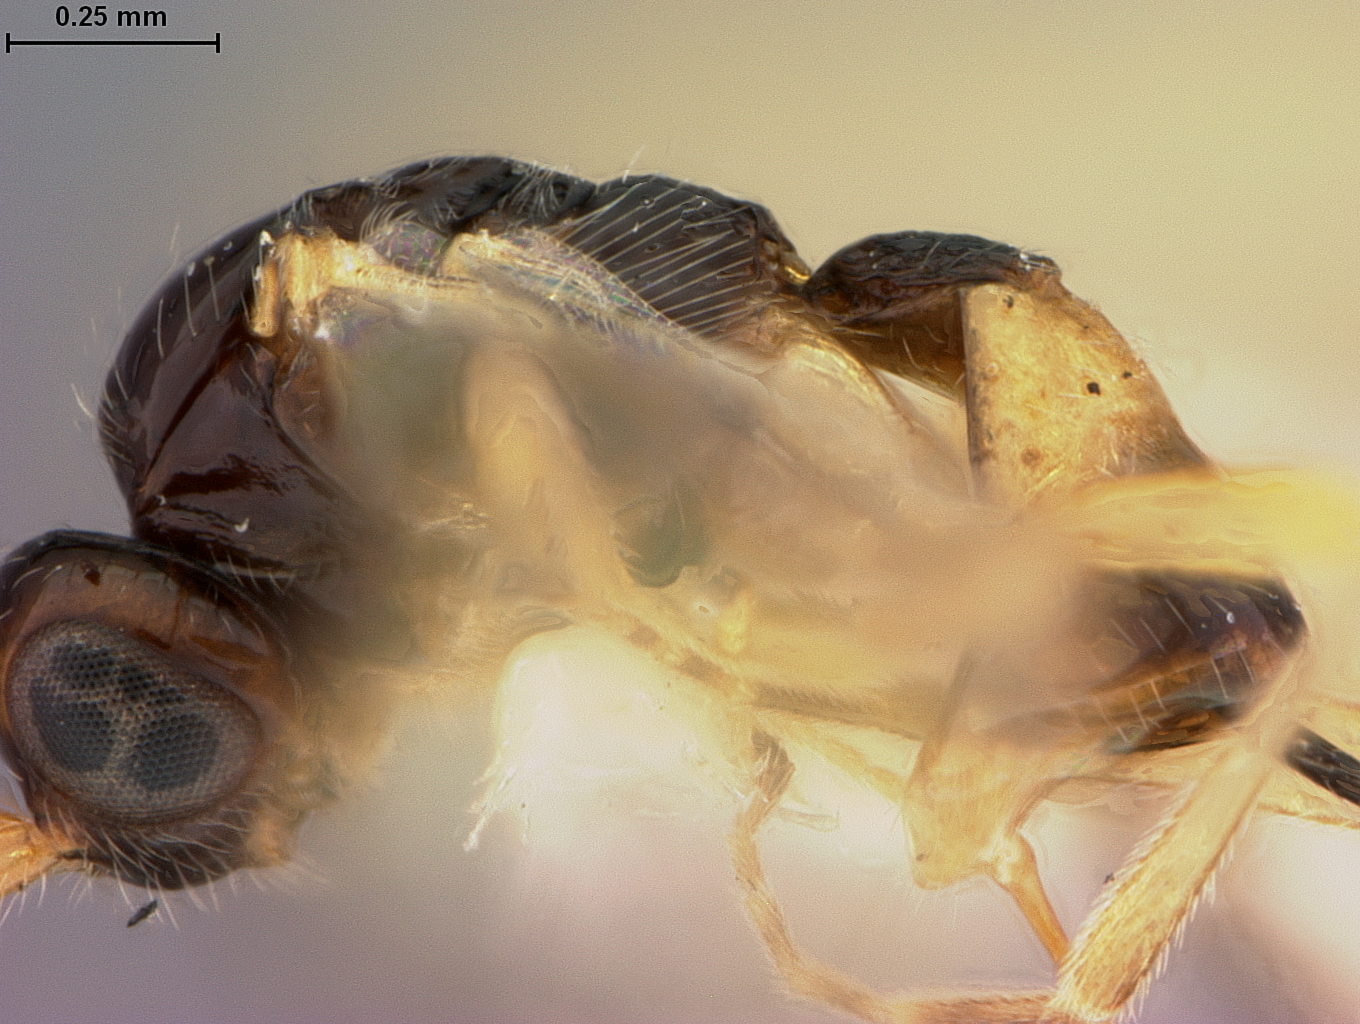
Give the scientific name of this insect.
Opius virentis
